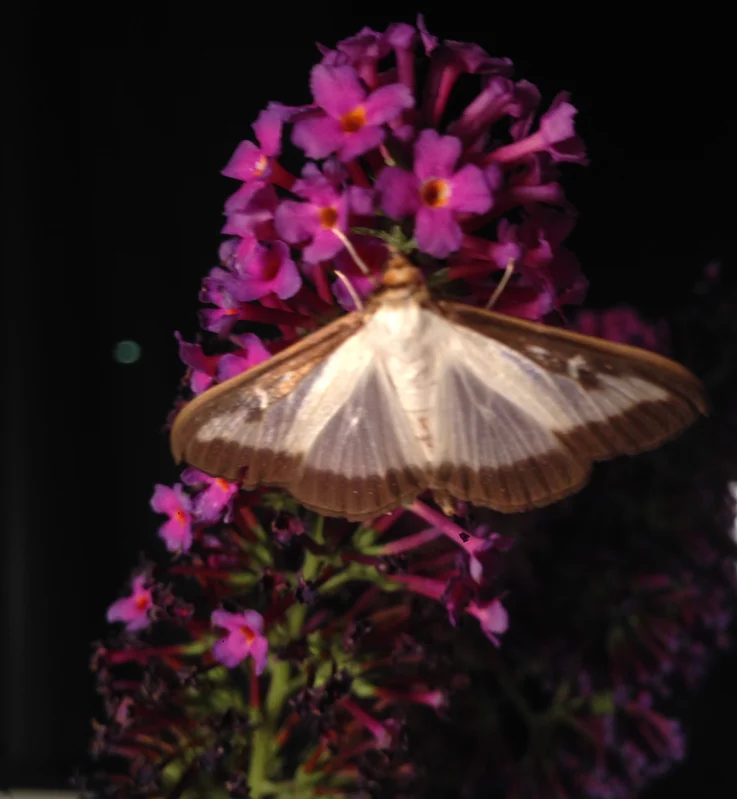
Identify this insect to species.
Cydalima perspectalis
